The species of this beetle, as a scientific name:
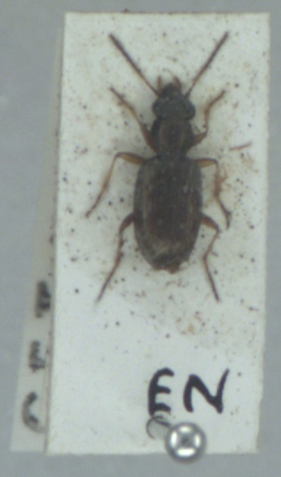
Asaphidion pallipes
